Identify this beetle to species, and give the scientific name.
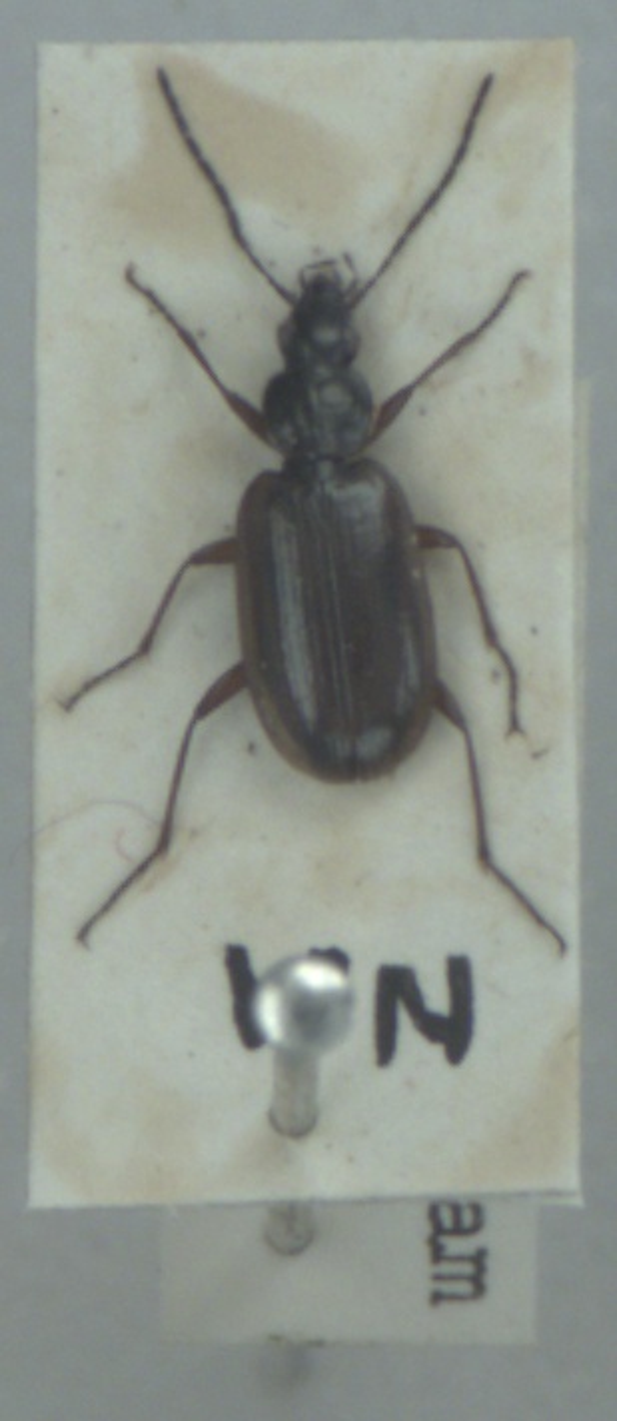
Agonum piceum
